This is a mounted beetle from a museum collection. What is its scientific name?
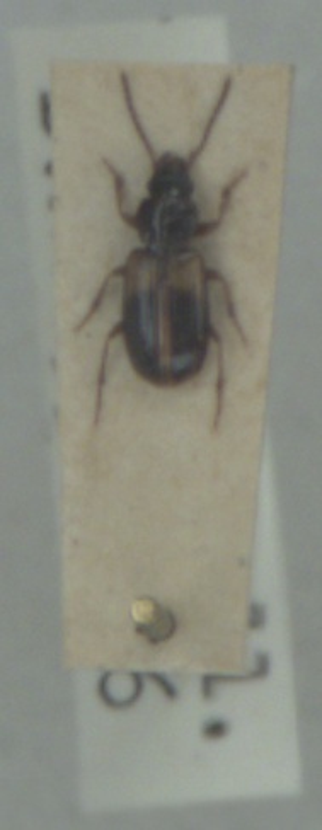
Acupalpus meridianus
